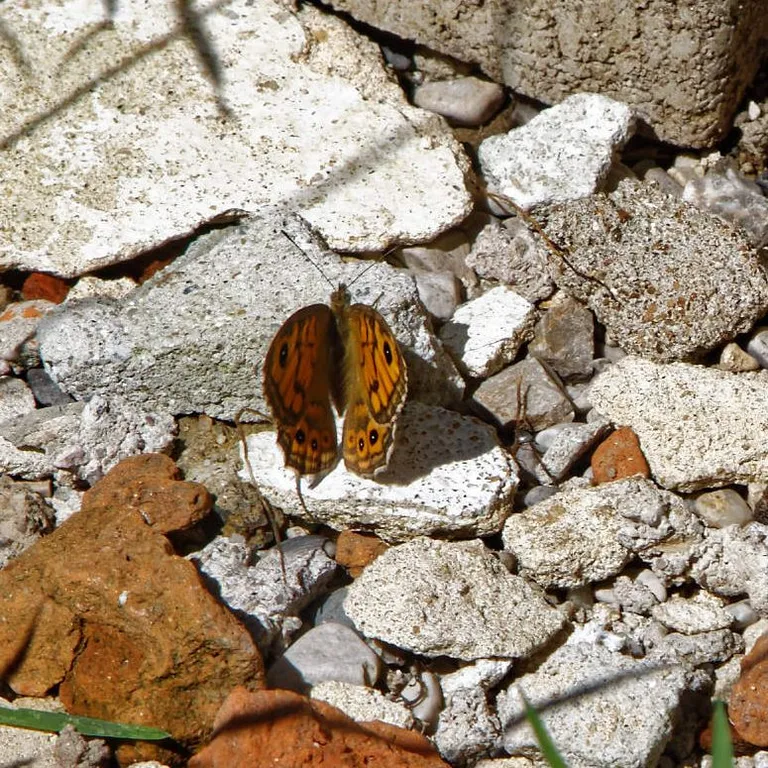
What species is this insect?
Lasiommata megera (also Pararge megera)
